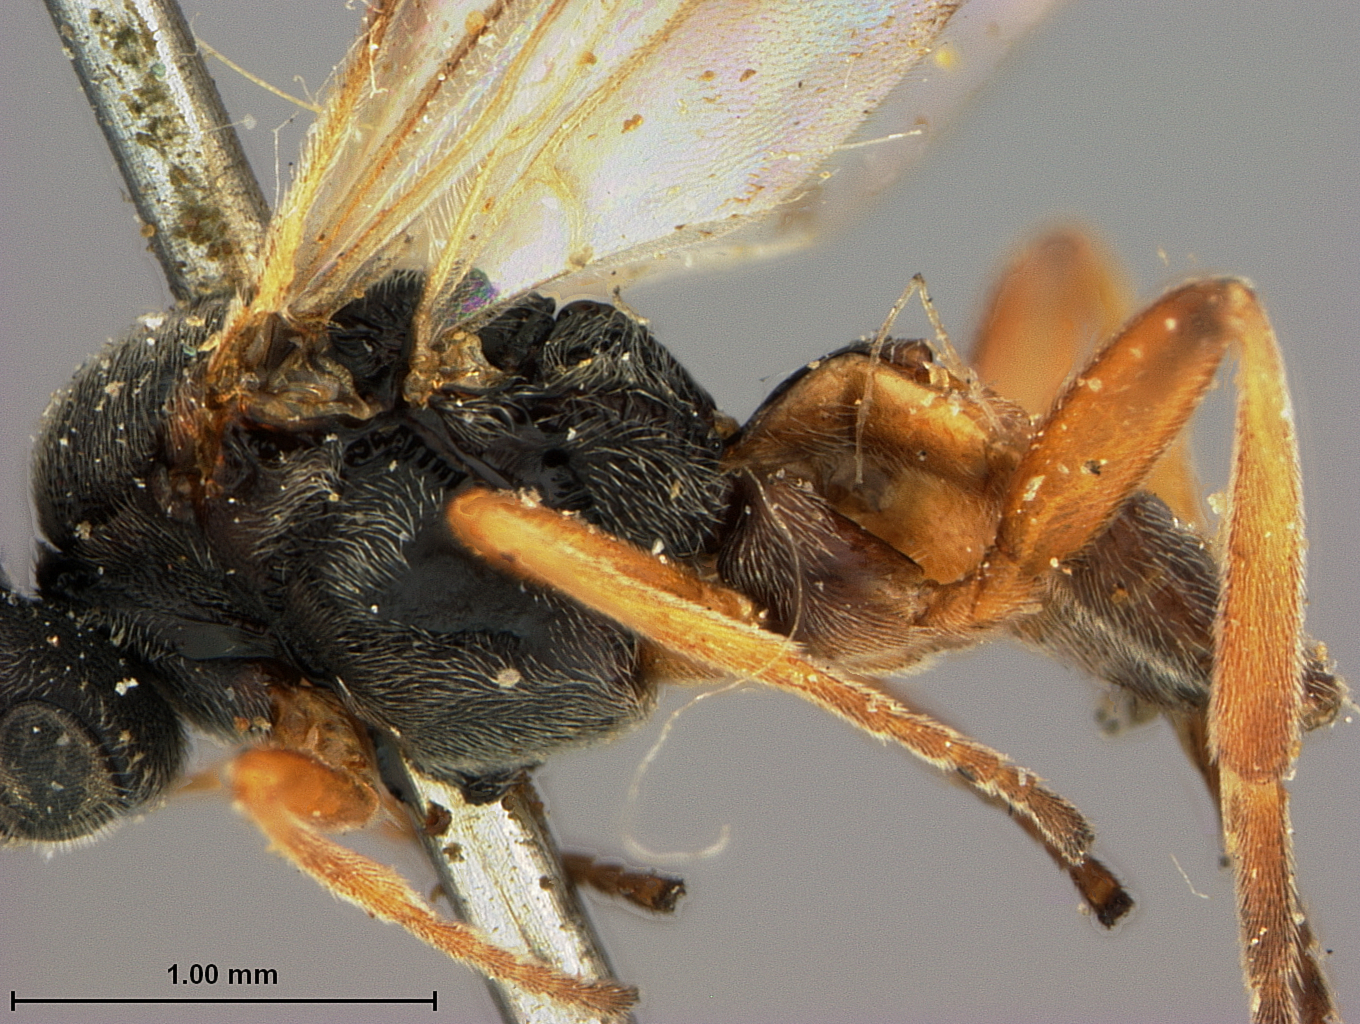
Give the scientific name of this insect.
Microplitis cincta
